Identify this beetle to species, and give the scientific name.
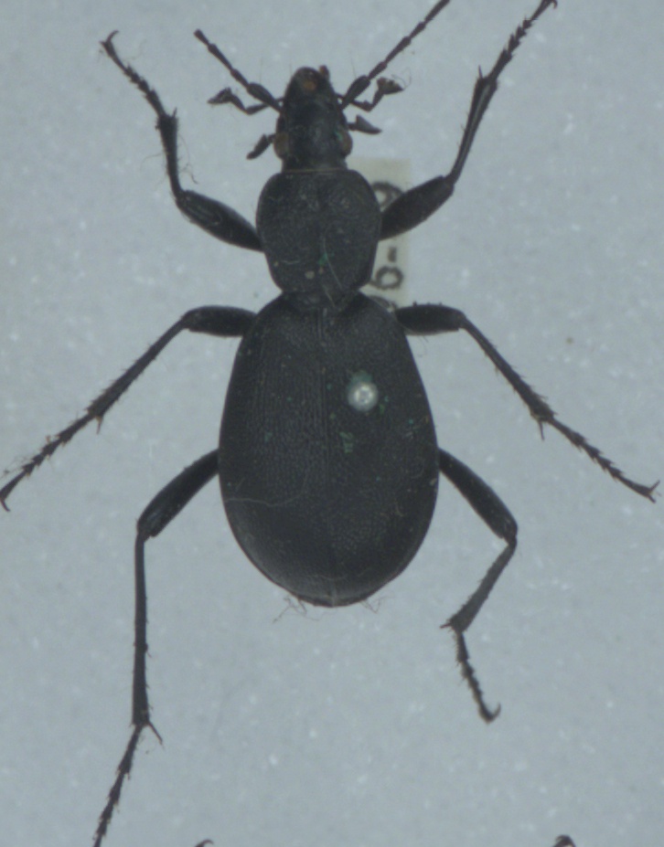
Cychrus caraboides
